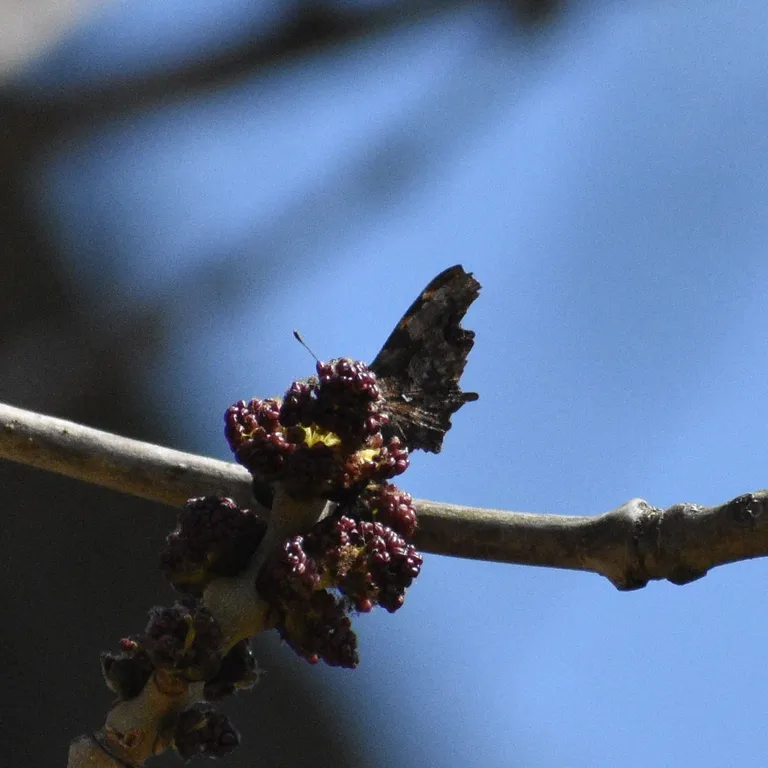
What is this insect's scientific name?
Polygonia c-album
